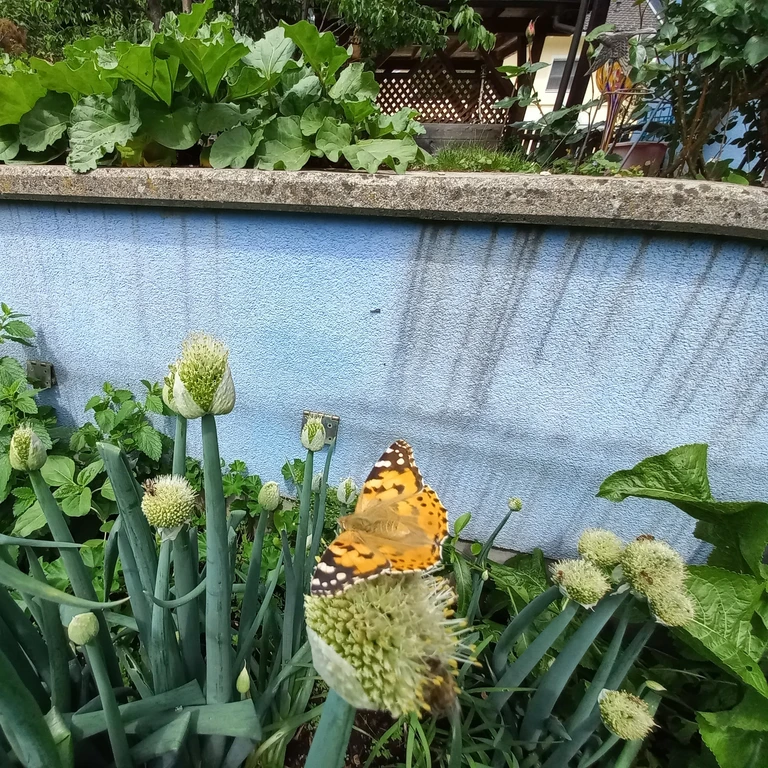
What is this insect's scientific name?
Vanessa cardui
